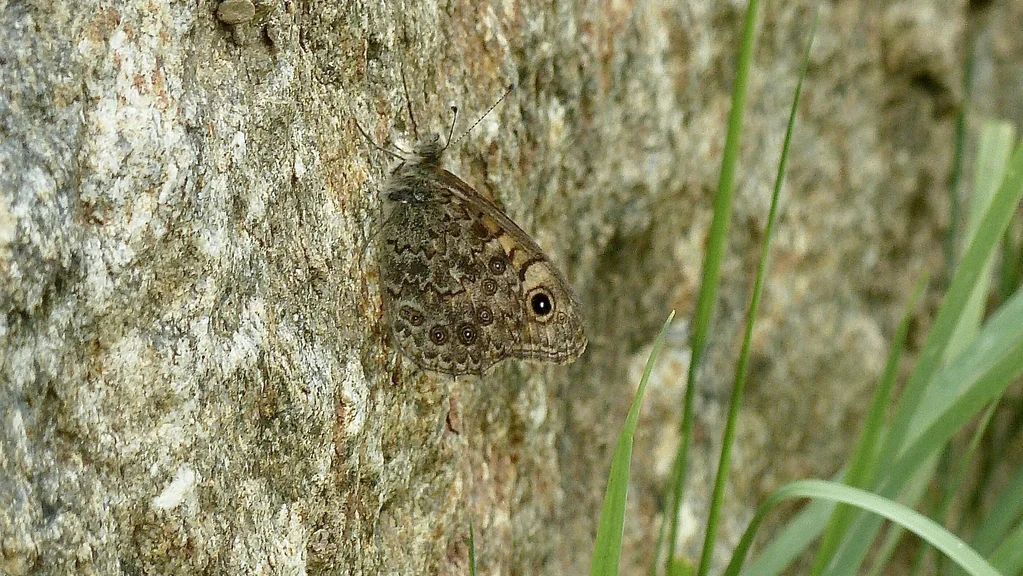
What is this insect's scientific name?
Lasiommata megera (also Pararge megera)
